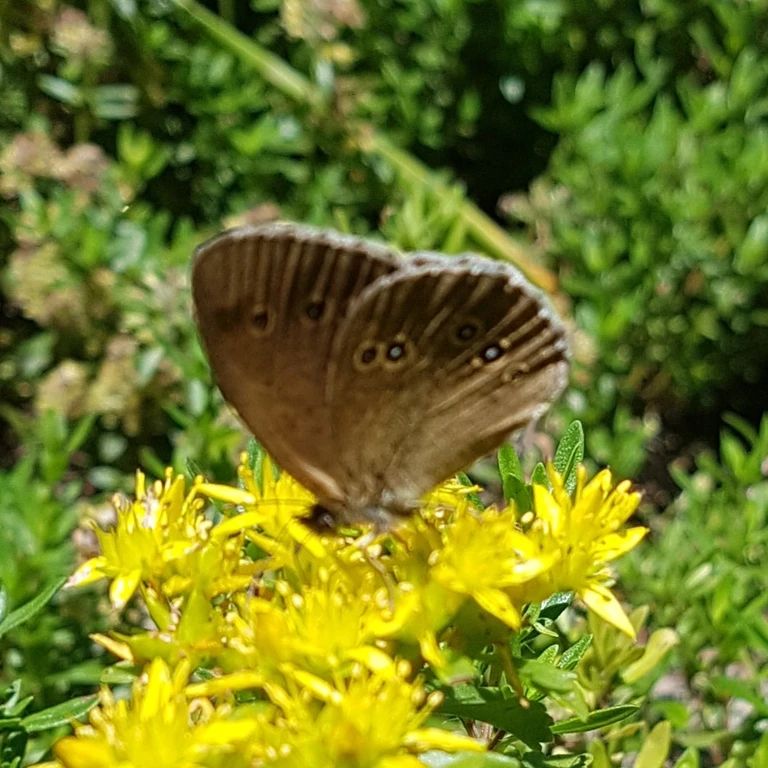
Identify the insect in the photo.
Aphantopus hyperantus
